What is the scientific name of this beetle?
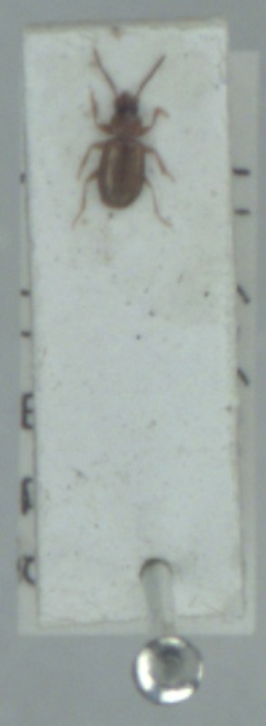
Tachys micros
